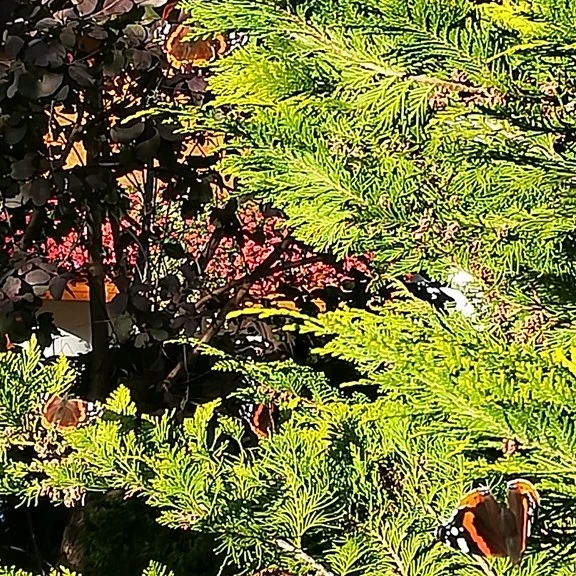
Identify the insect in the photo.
Vanessa atalanta
